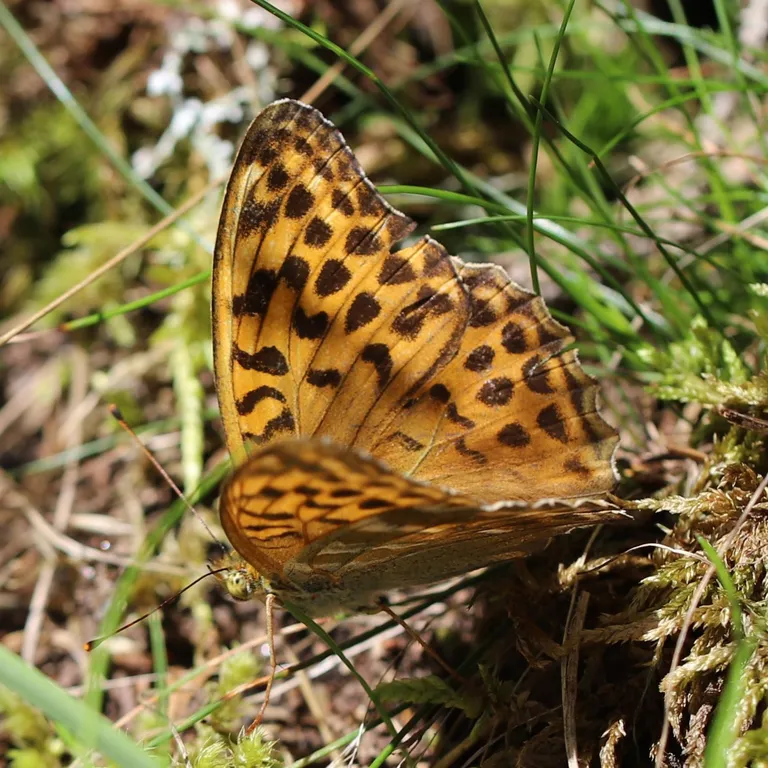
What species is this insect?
Argynnis paphia
